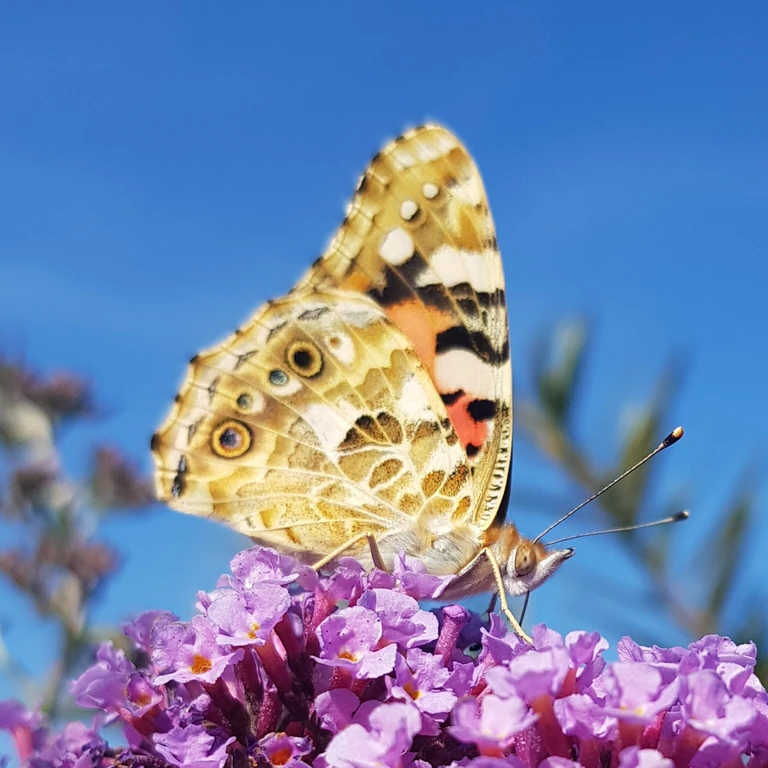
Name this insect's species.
Vanessa cardui
